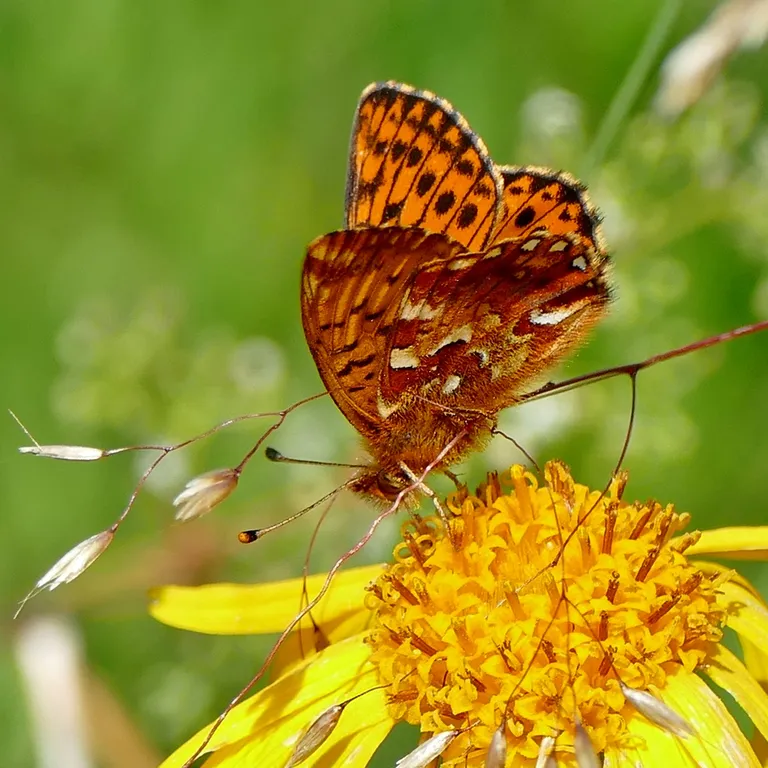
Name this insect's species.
Boloria aquilonaris
